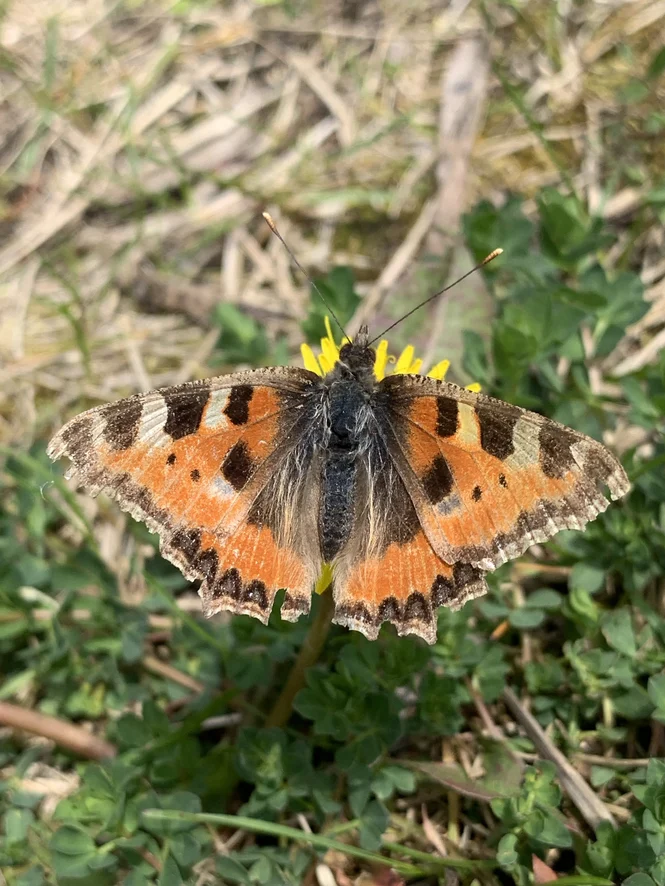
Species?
Aglais urticae
